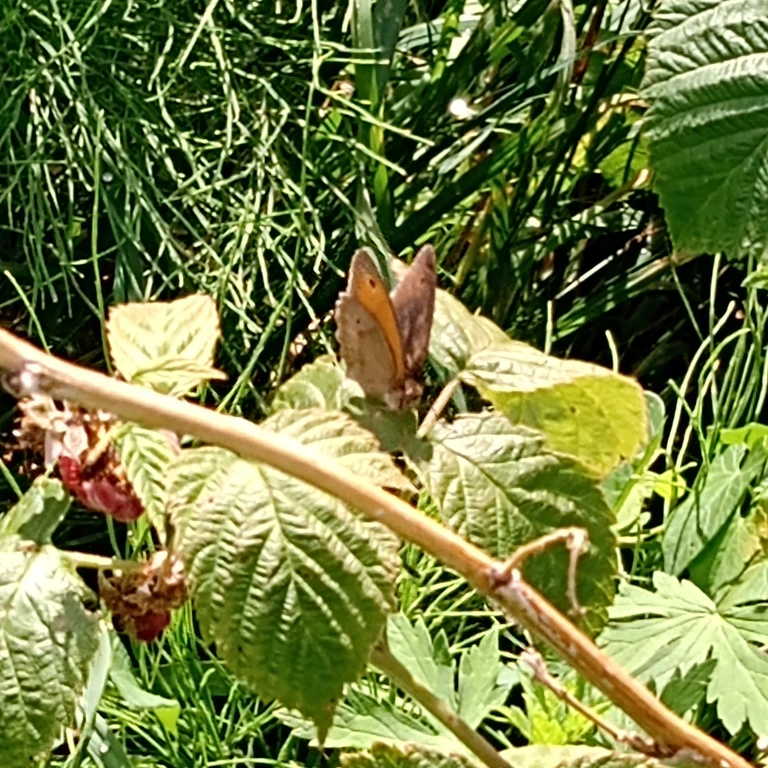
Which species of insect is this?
Maniola jurtina
